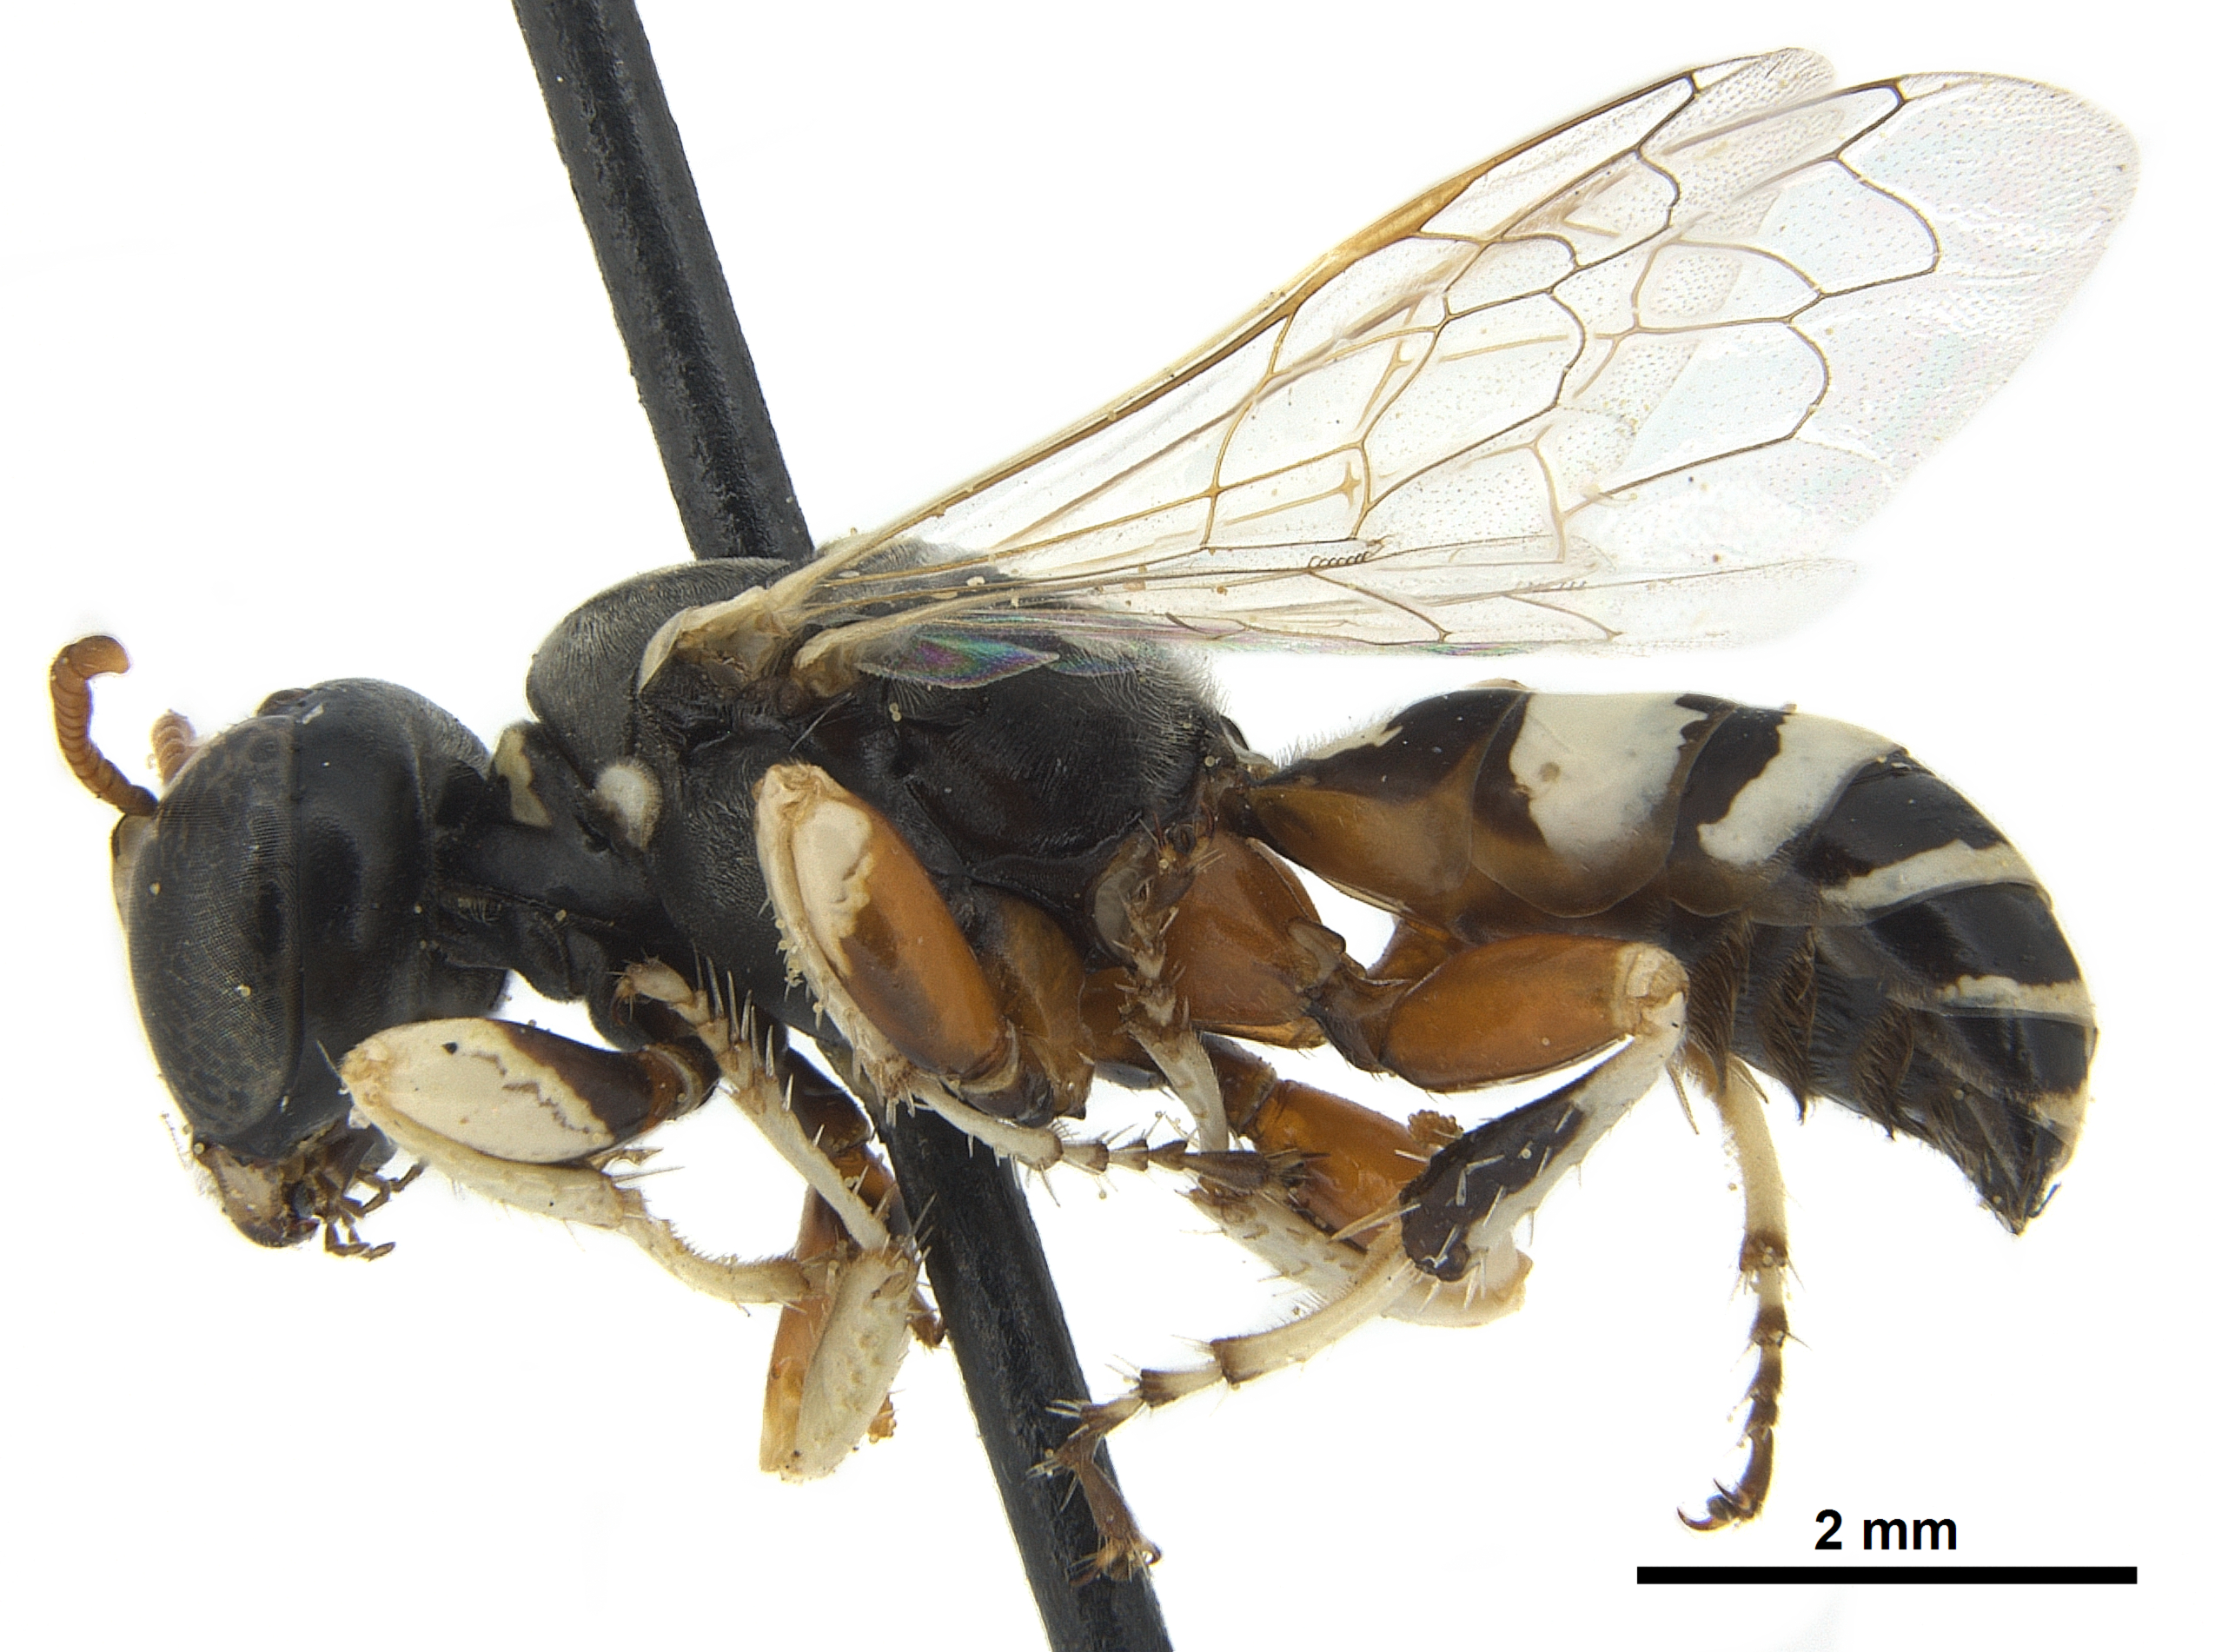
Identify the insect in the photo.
Xenosphex timberlakei
